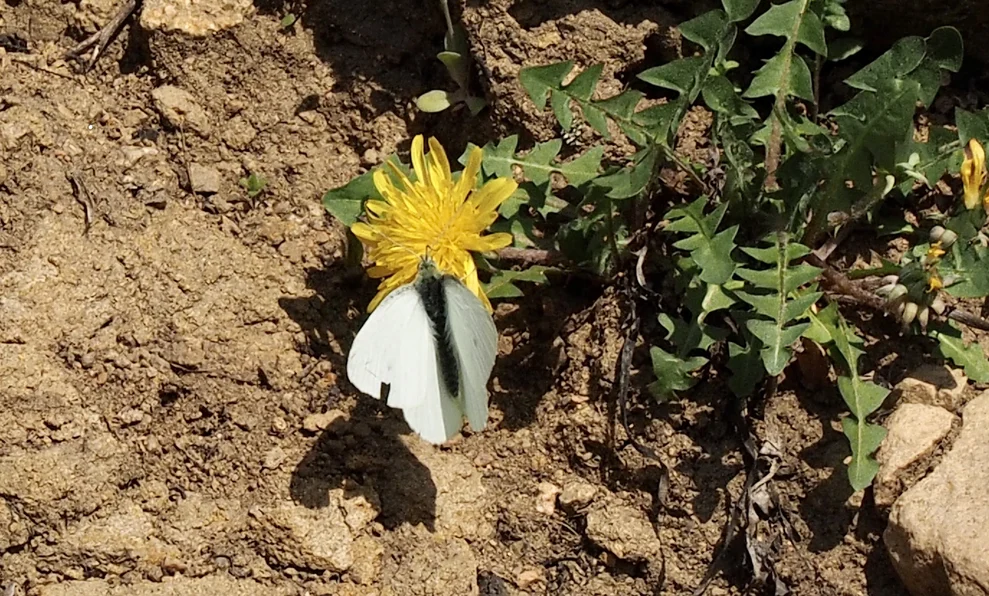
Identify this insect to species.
Pieris rapae
